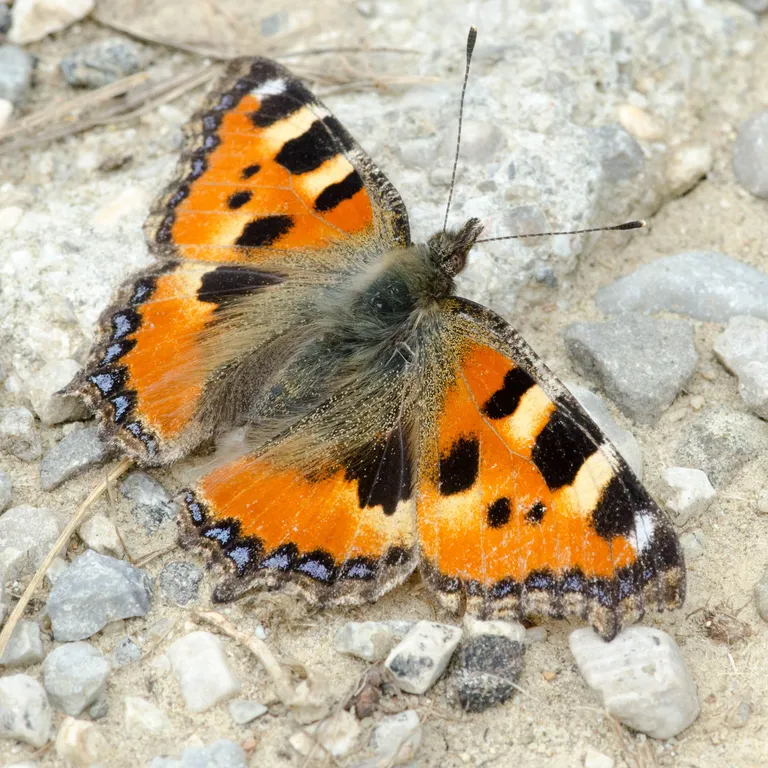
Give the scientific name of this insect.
Aglais urticae
